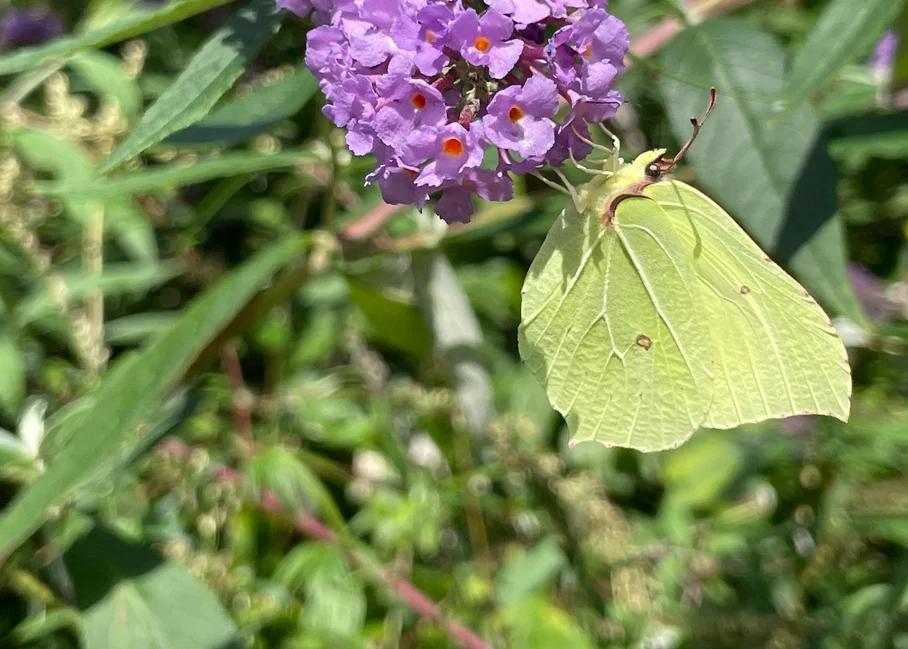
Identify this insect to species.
Gonepteryx rhamni
